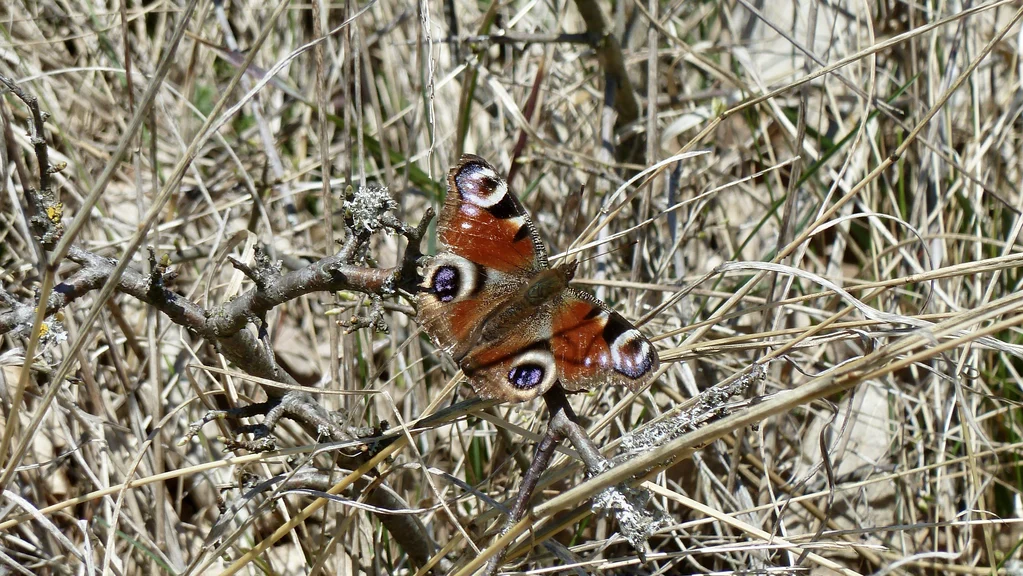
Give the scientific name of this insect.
Aglais io
